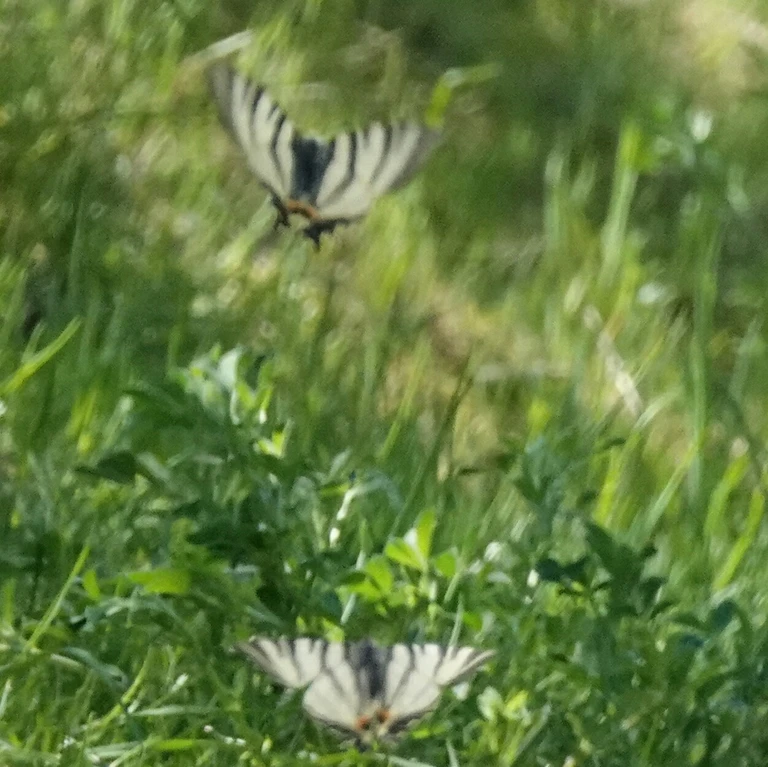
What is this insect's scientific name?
Iphiclides podalirius
